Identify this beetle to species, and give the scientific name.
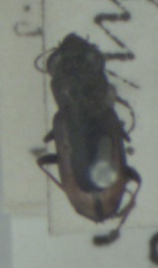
Notiophilus biguttatus
